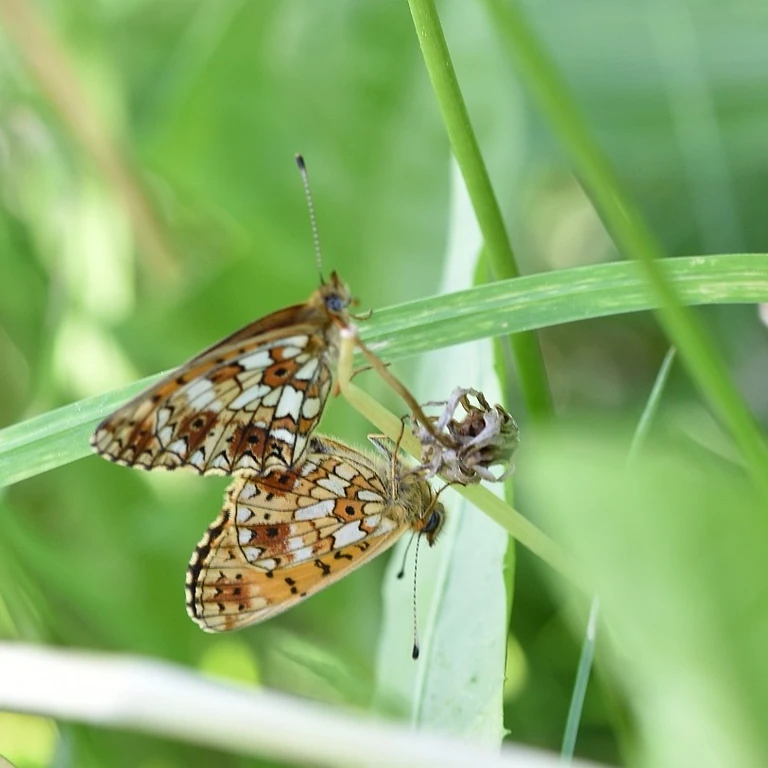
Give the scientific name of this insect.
Boloria selene
